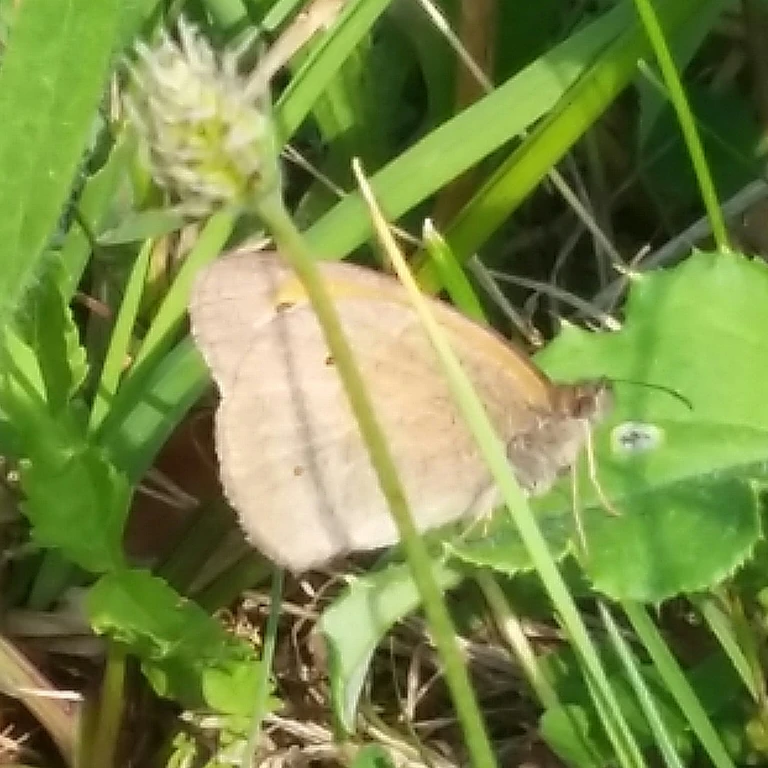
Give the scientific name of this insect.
Maniola jurtina
